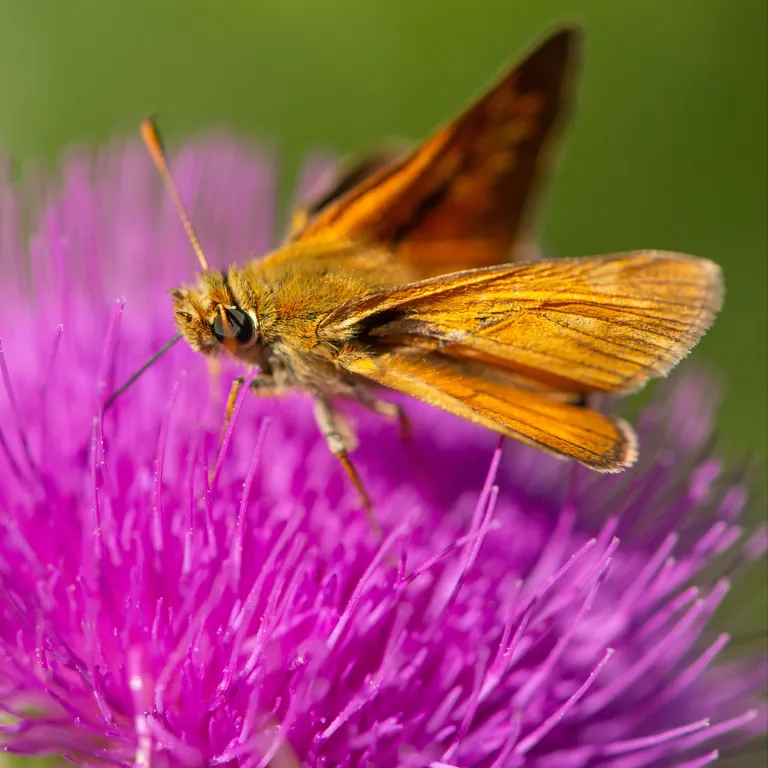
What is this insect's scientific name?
Ochlodes sylvanus (also Ochlodes venata)
